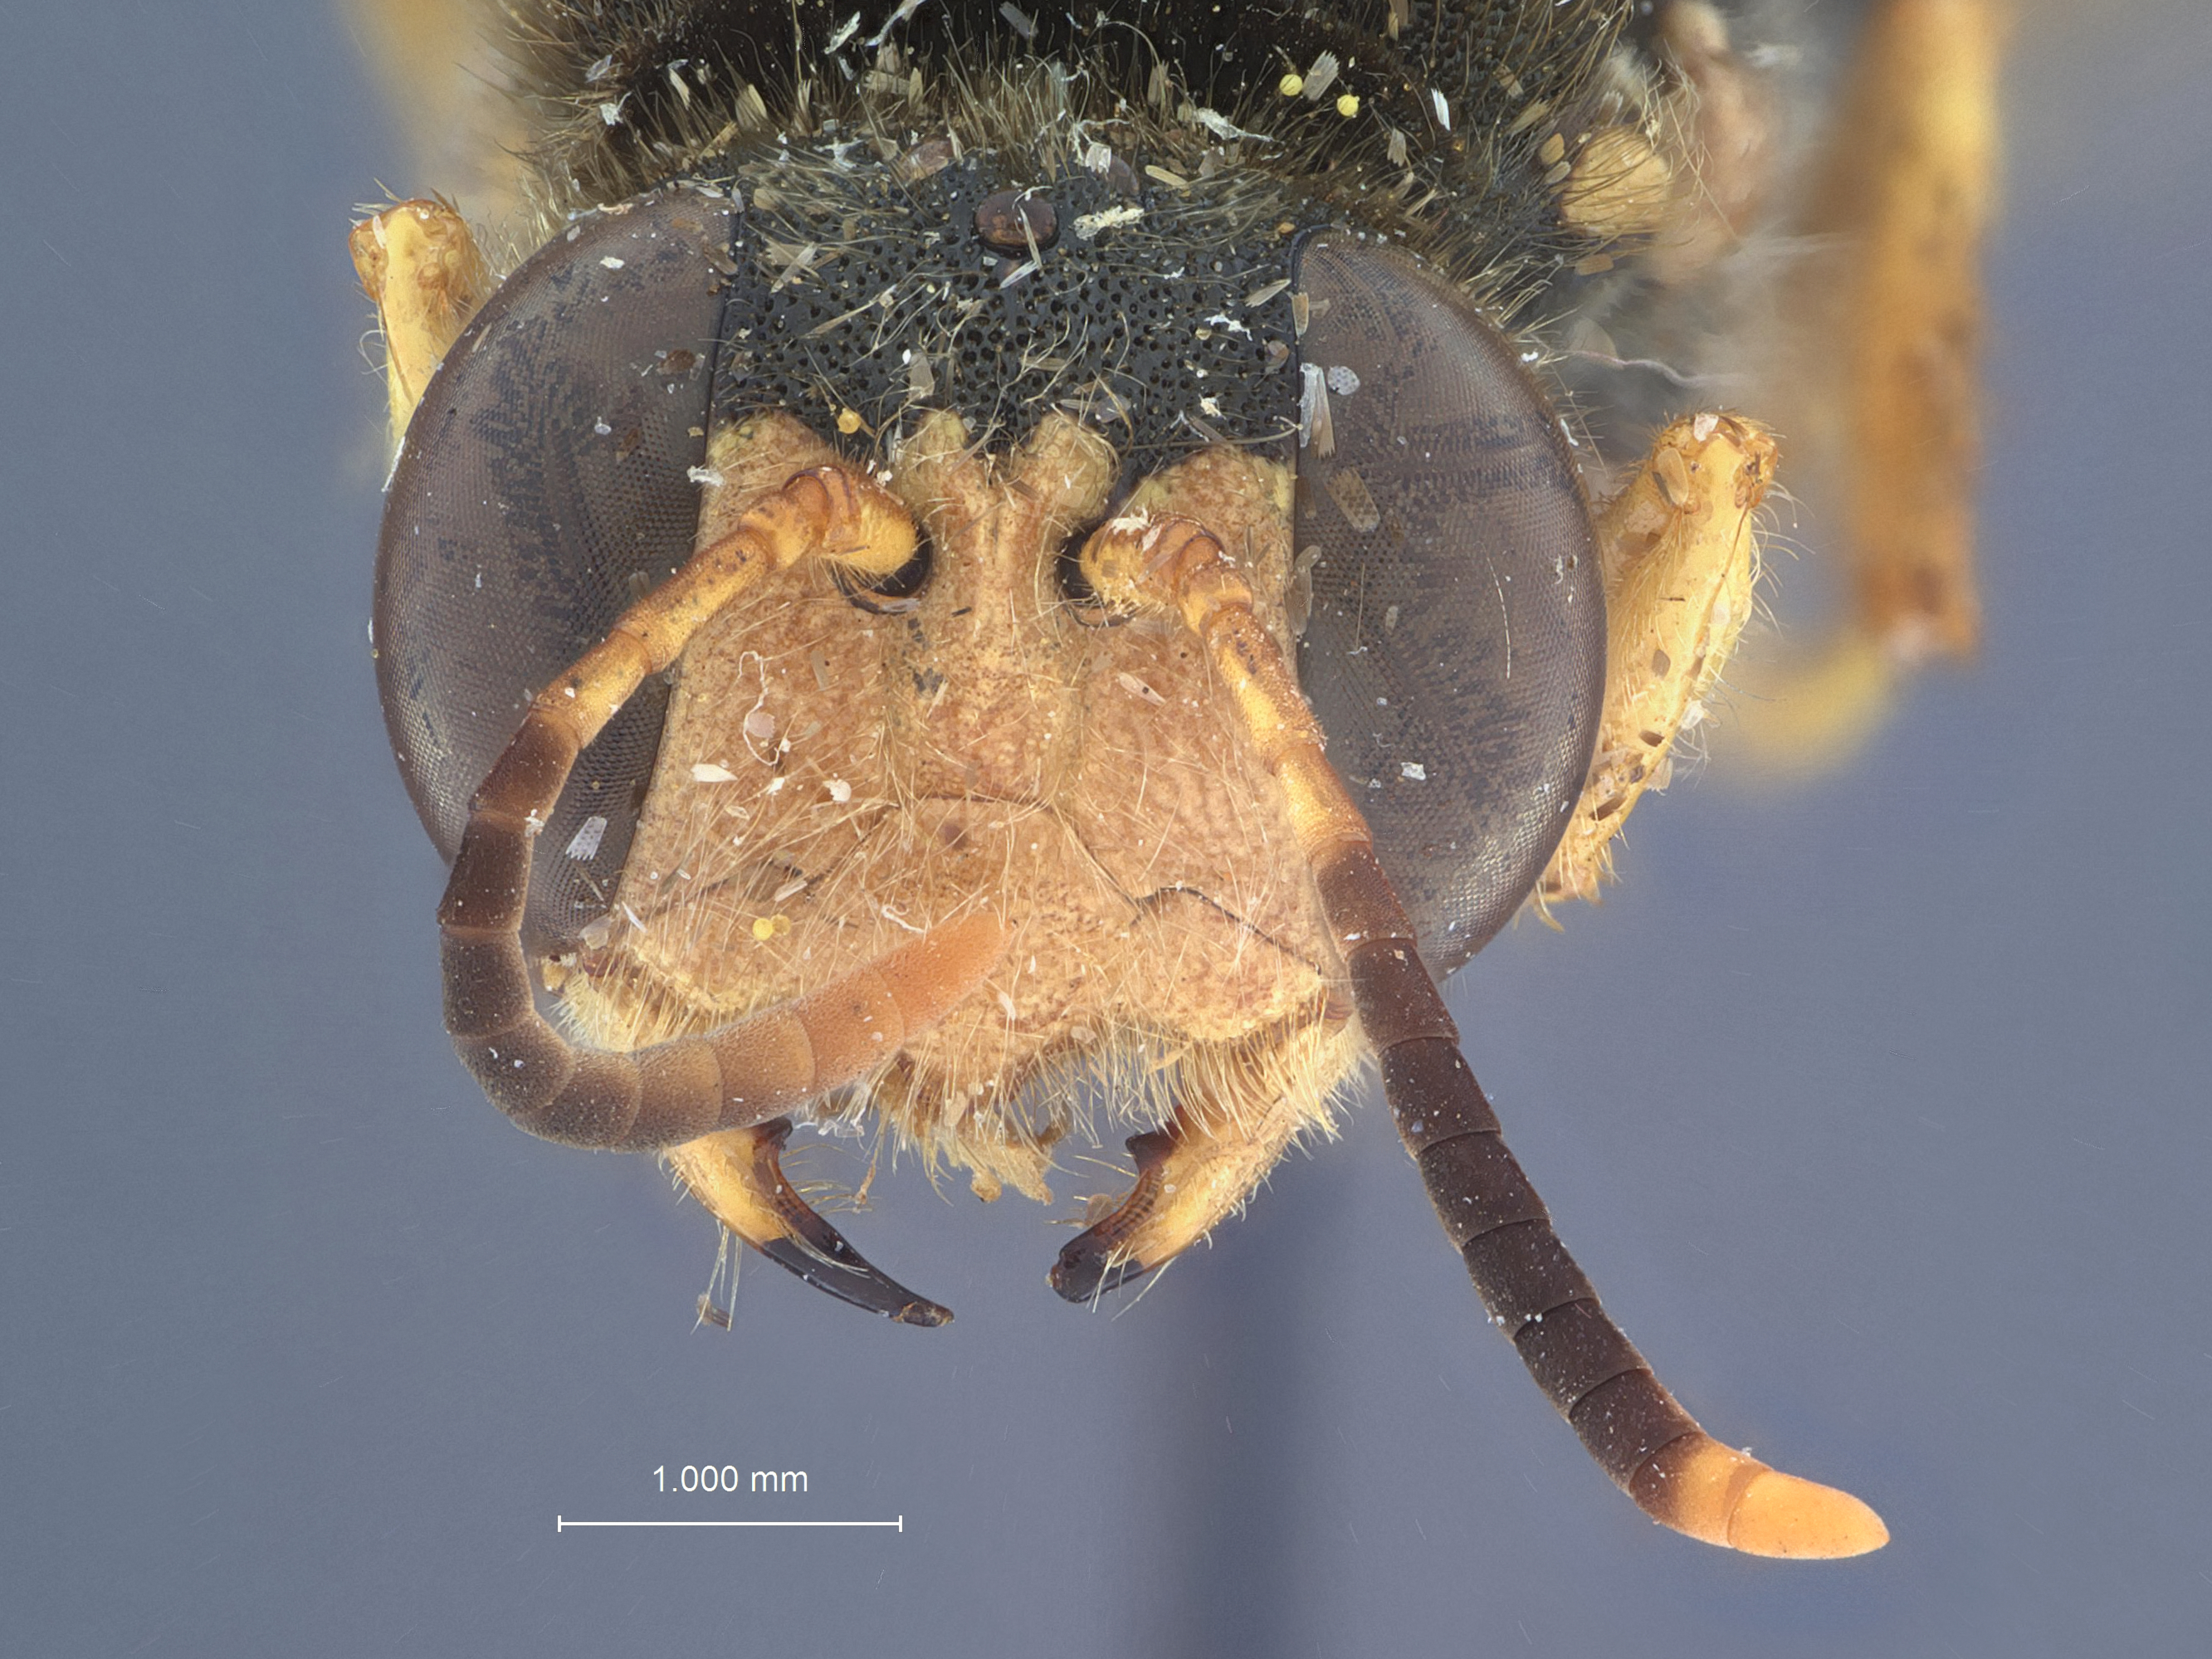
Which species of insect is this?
Eucerceris velutina
